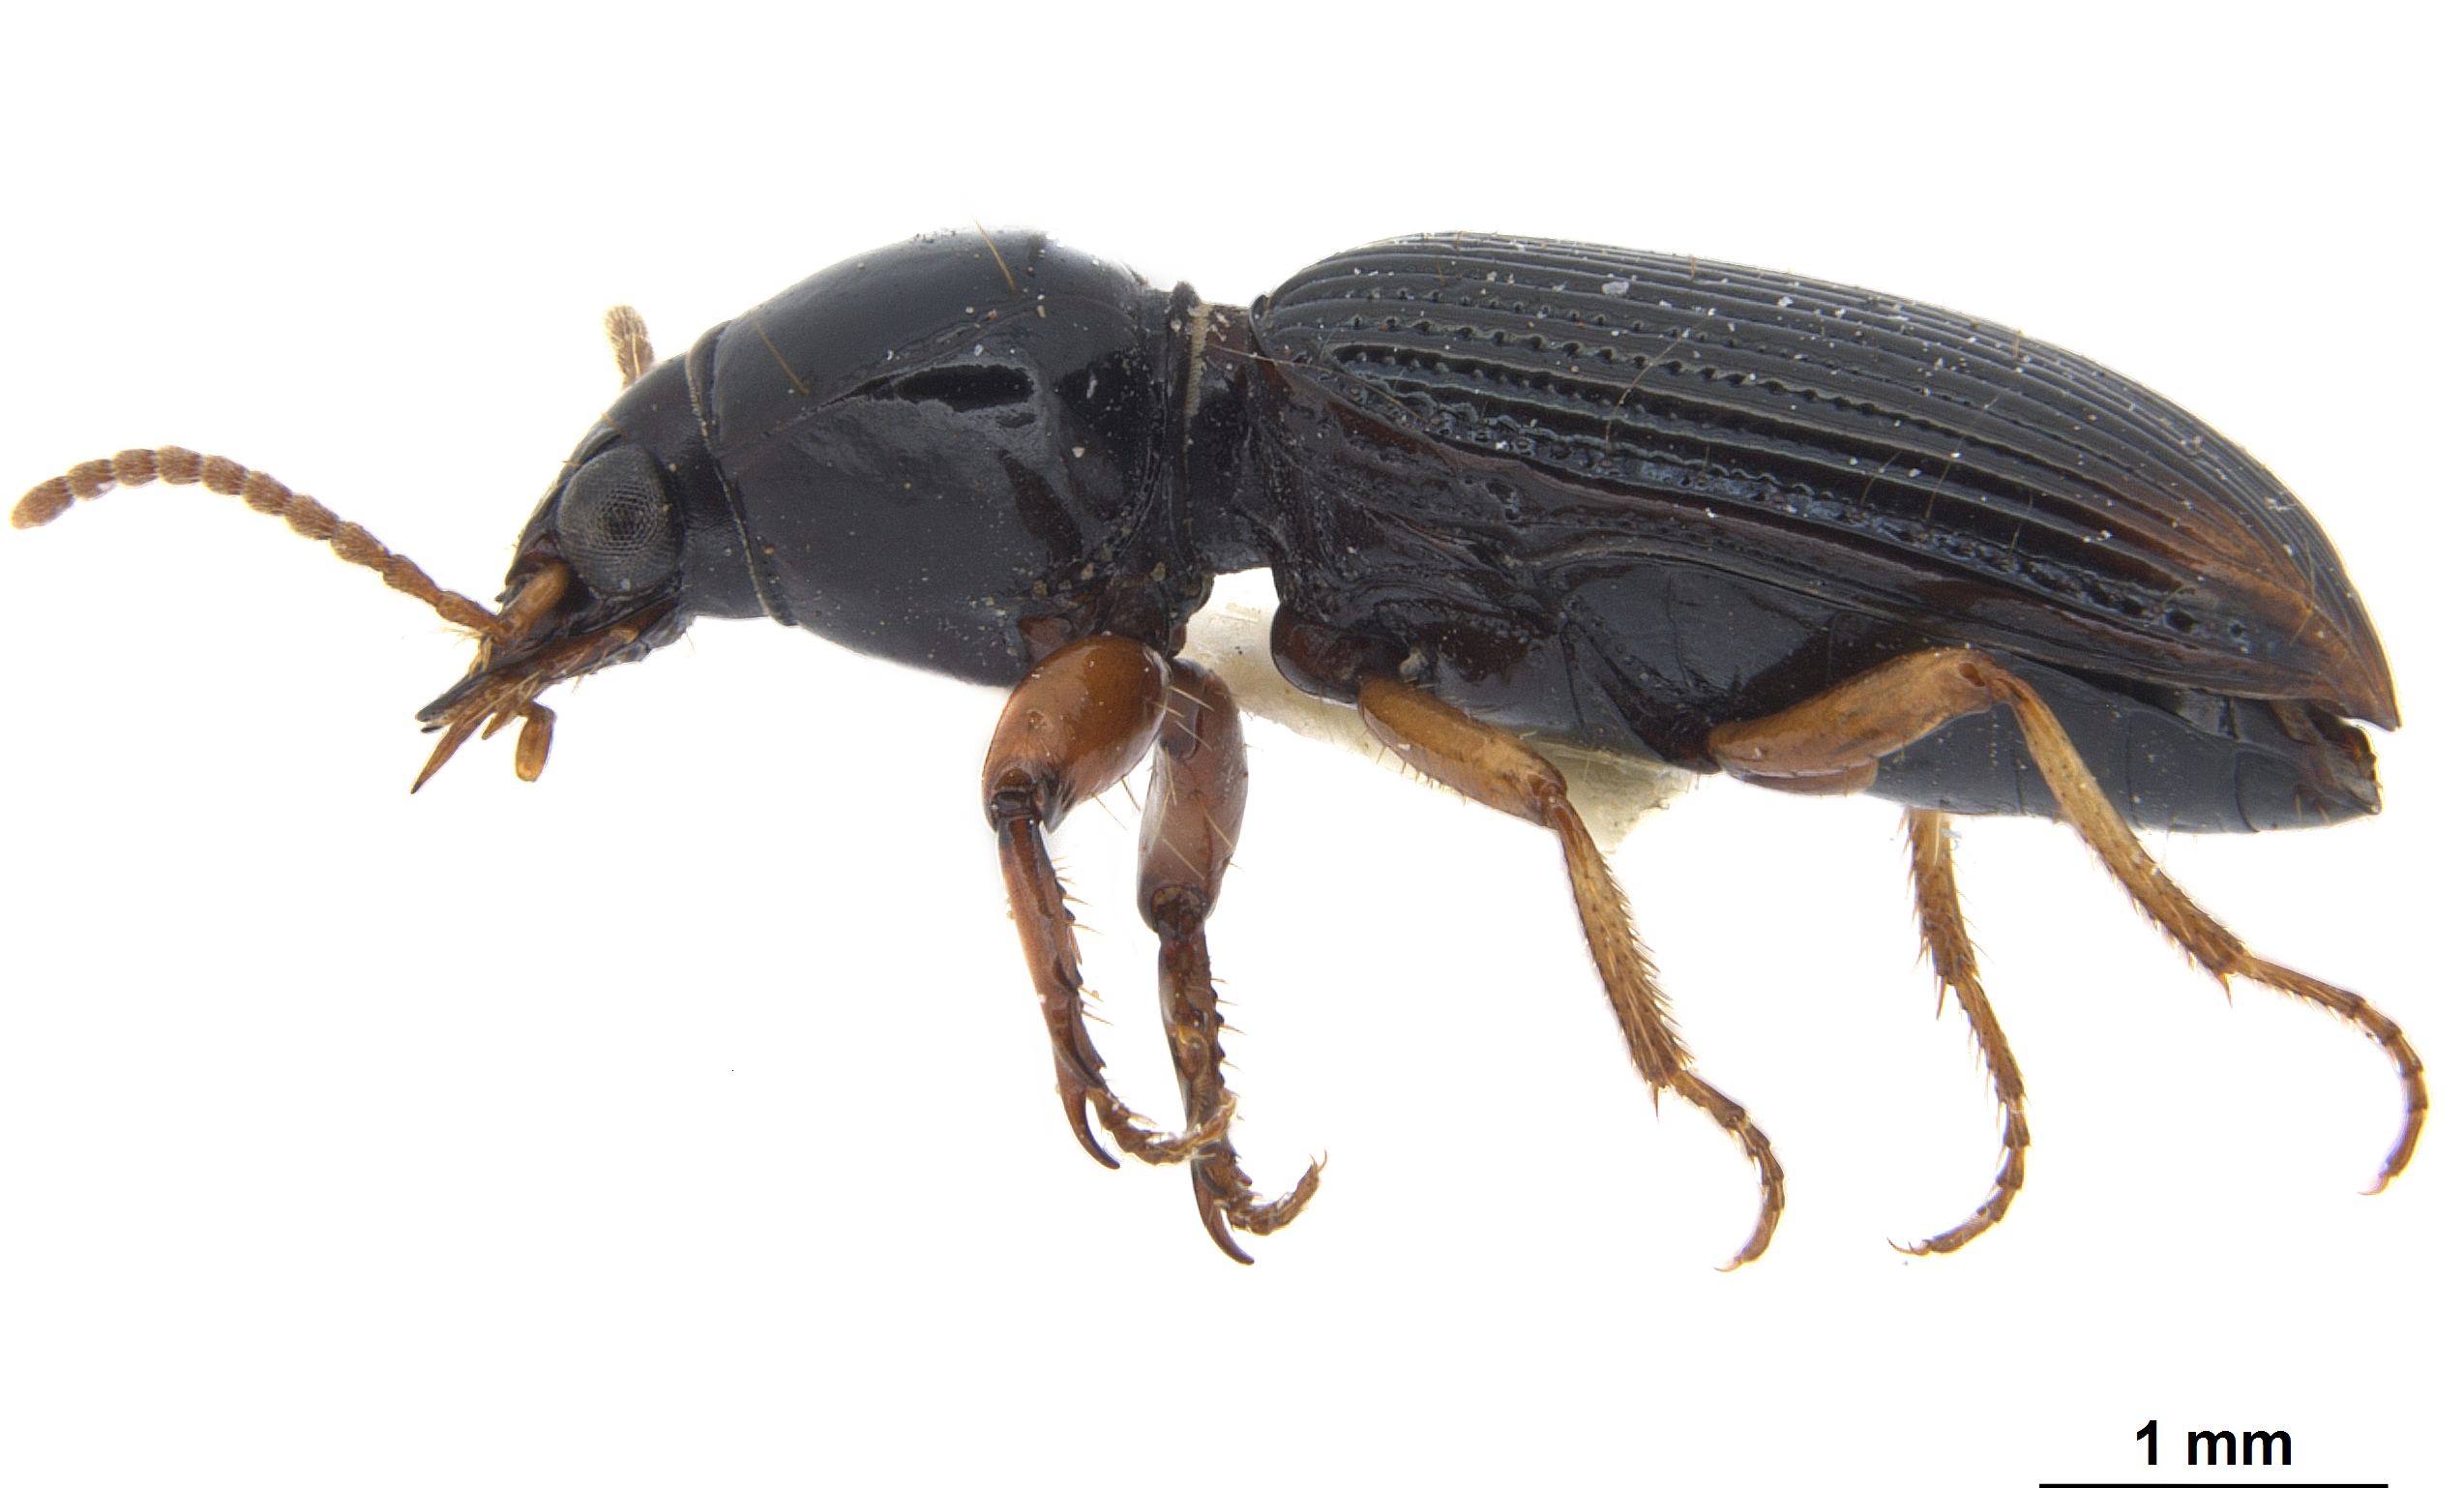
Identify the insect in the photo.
Aspidoglossa curta
